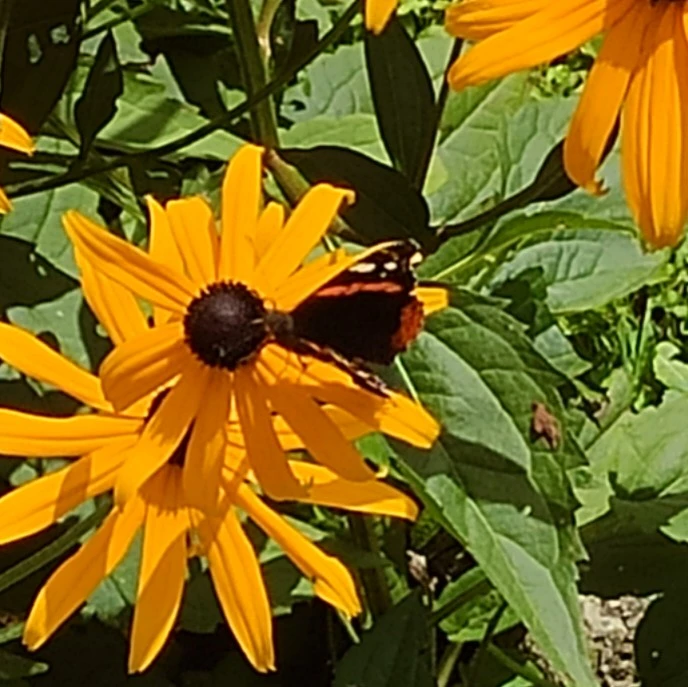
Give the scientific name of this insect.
Vanessa atalanta
